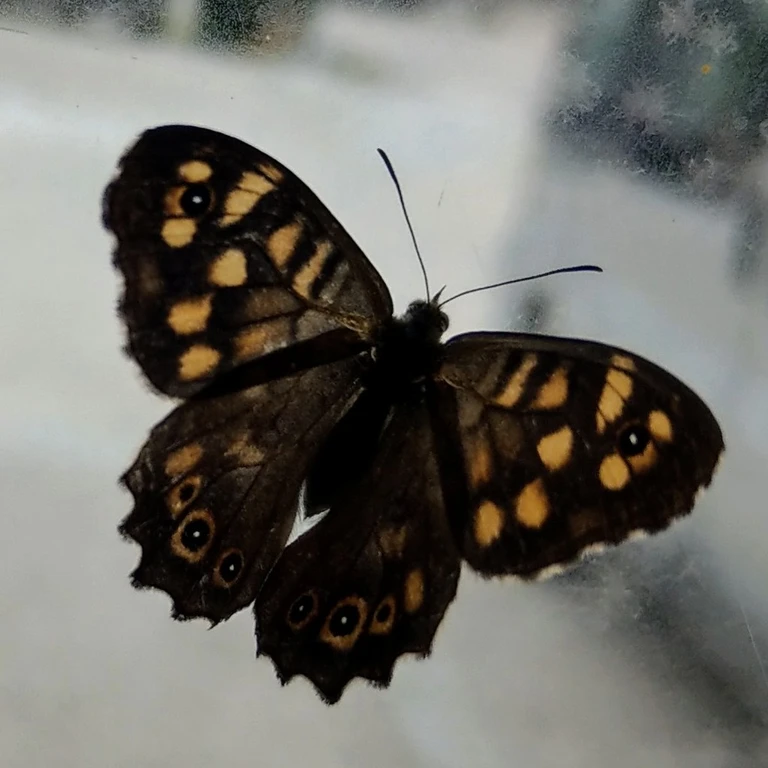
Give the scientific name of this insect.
Pararge aegeria
